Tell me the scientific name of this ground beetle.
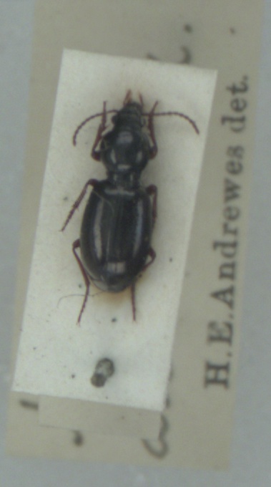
Miscodera arctica
